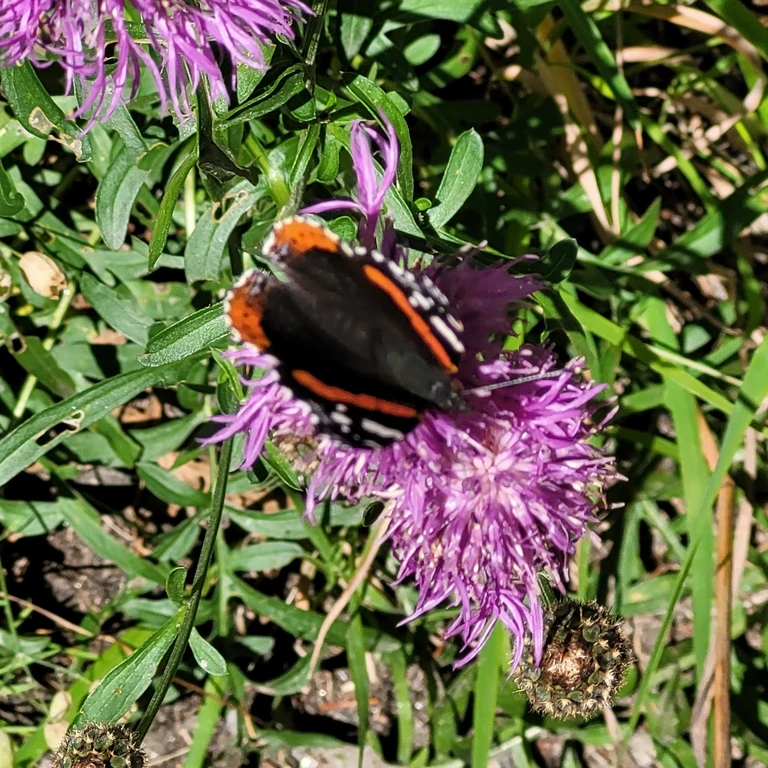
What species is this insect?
Vanessa atalanta
